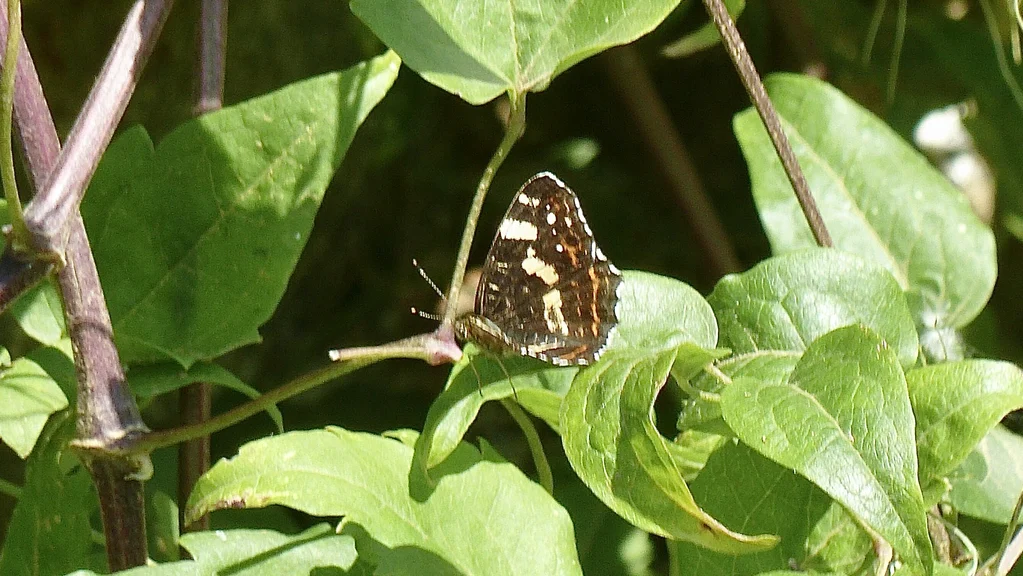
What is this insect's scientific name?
Araschnia levana
